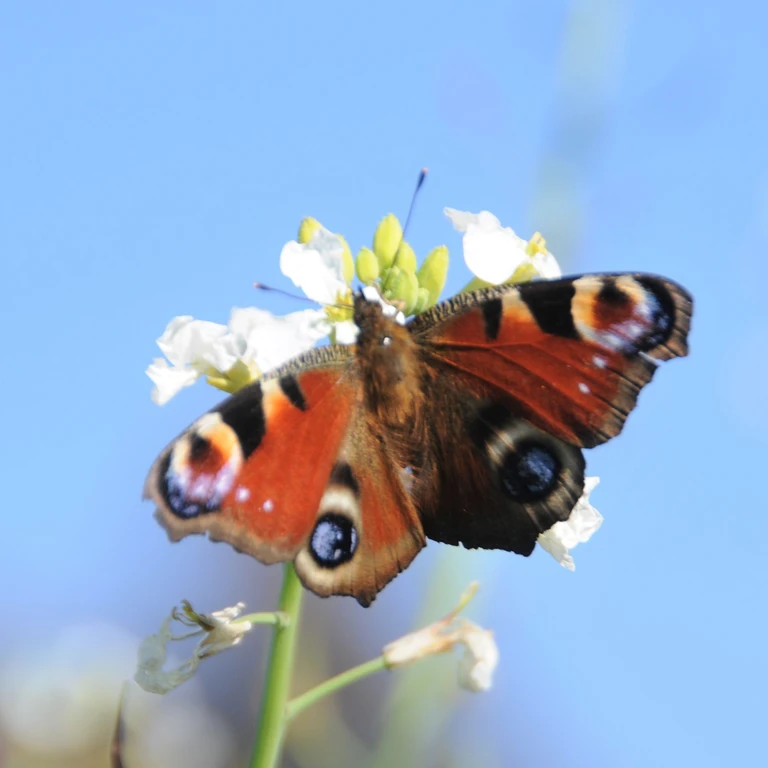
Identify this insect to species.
Aglais io
